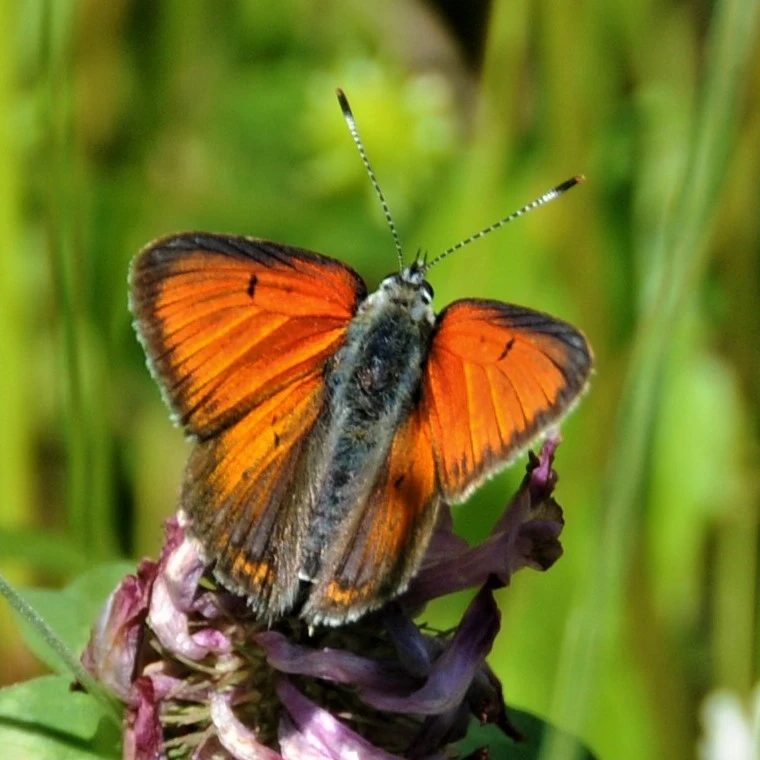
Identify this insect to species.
Lycaena hippothoe (also Palaeochrysophanus hippothoe)
